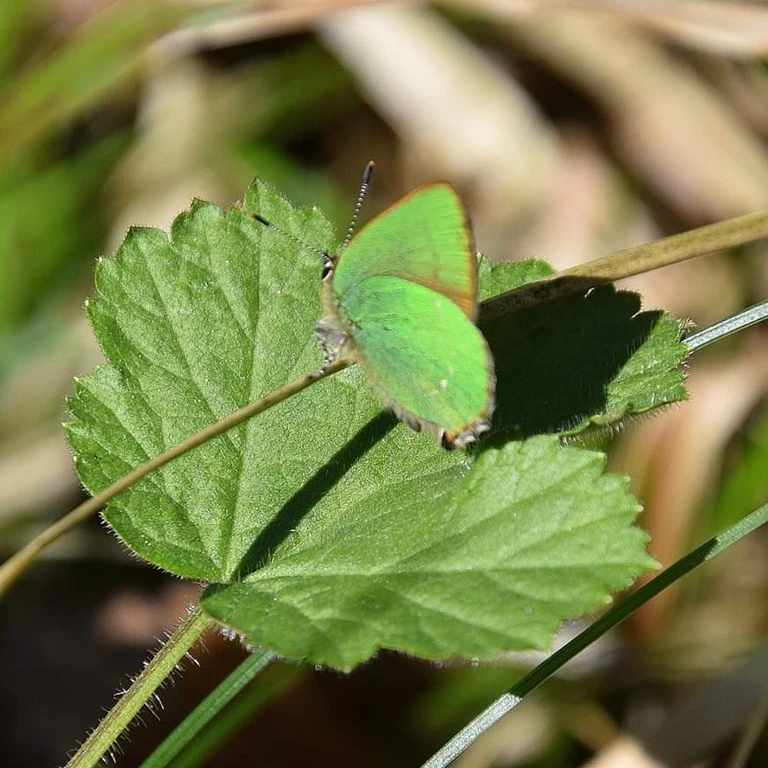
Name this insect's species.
Callophrys rubi
